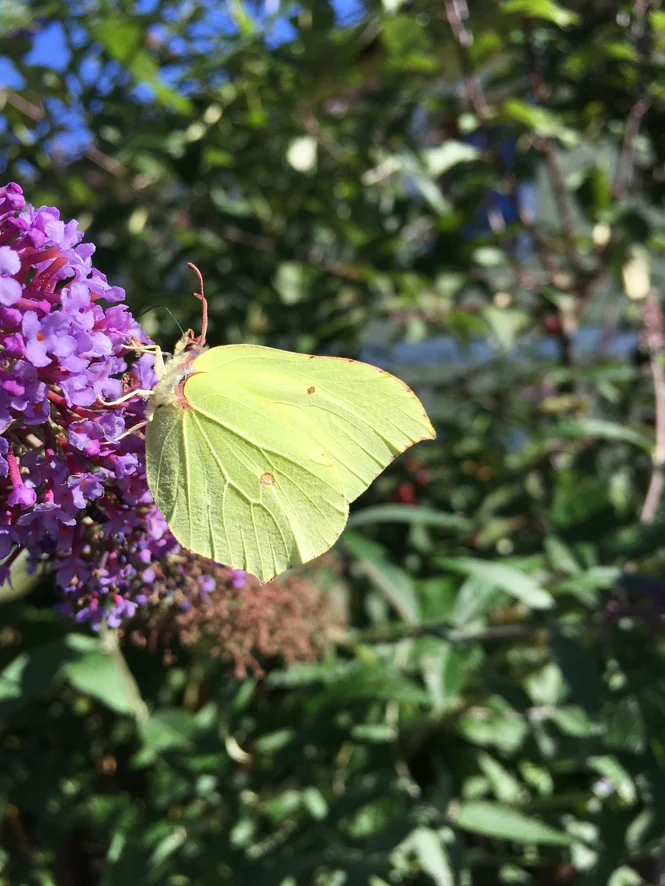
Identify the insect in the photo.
Gonepteryx rhamni
